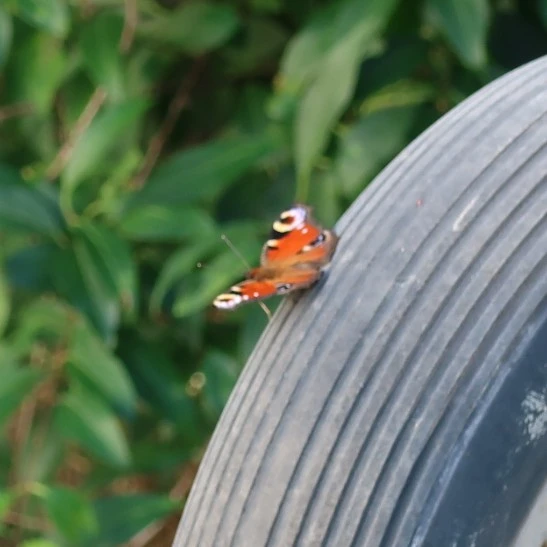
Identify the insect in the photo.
Aglais io
